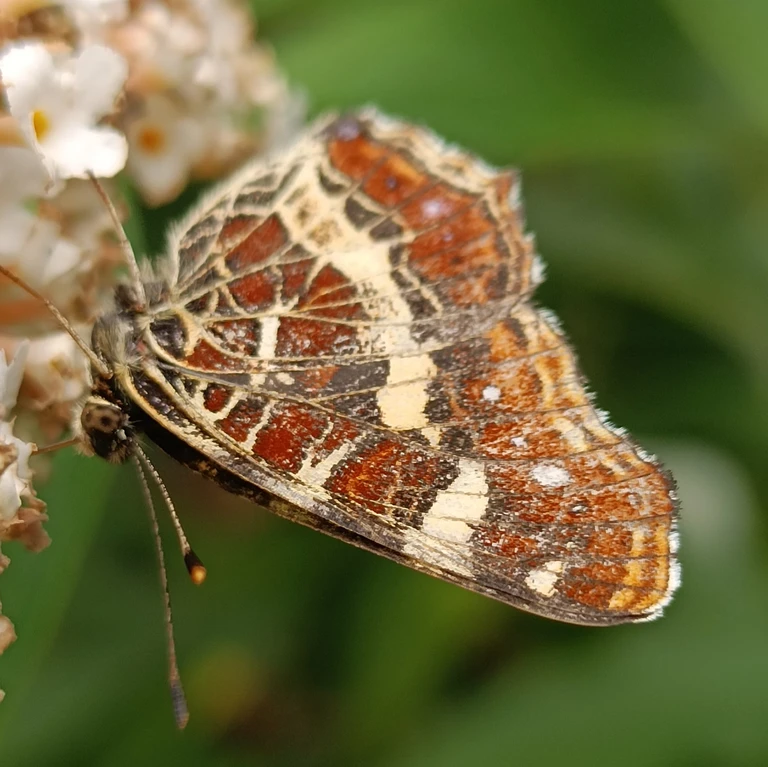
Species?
Araschnia levana
